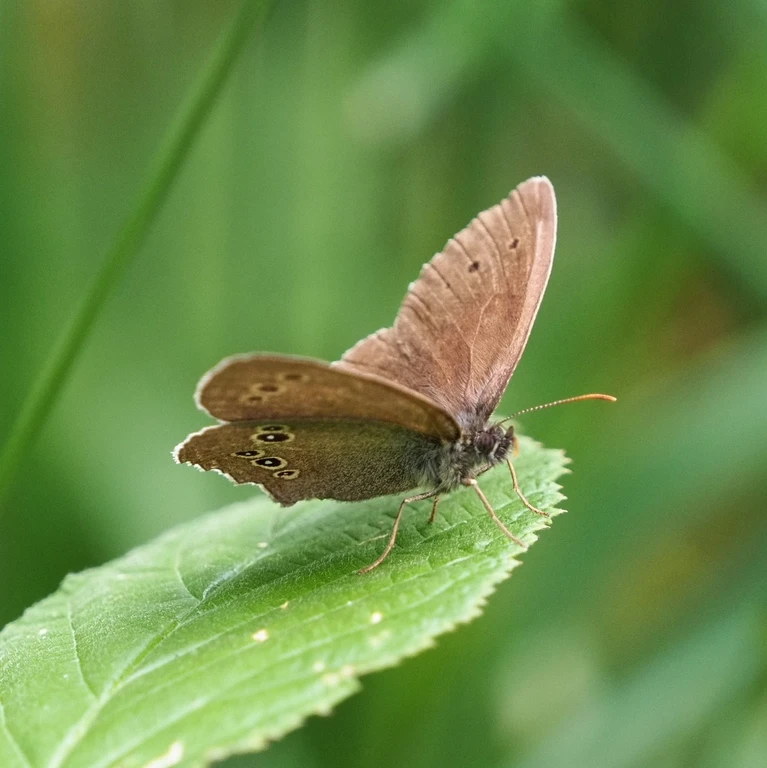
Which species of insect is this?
Aphantopus hyperantus
